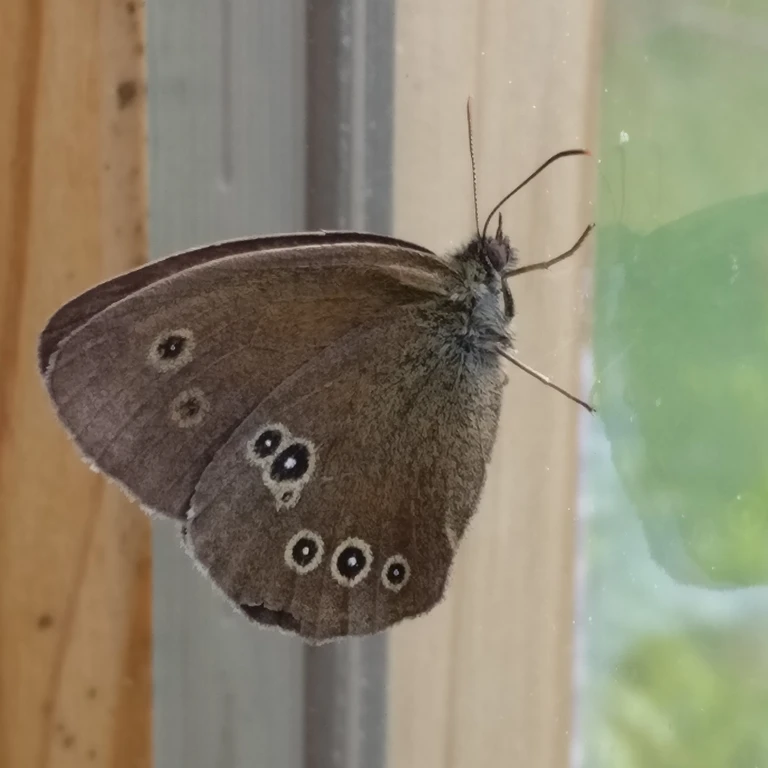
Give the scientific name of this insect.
Aphantopus hyperantus
